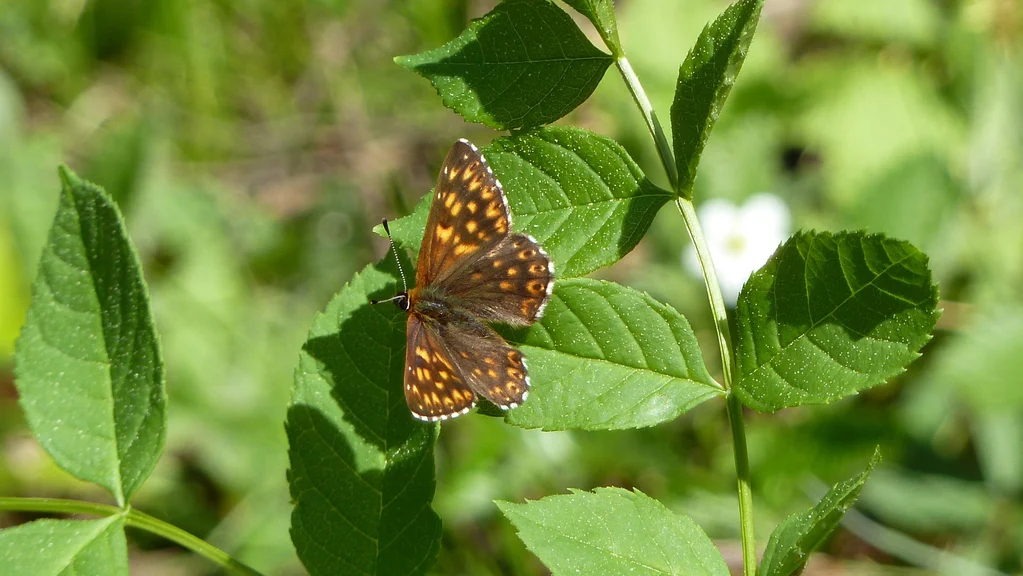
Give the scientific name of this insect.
Hamearis lucina
